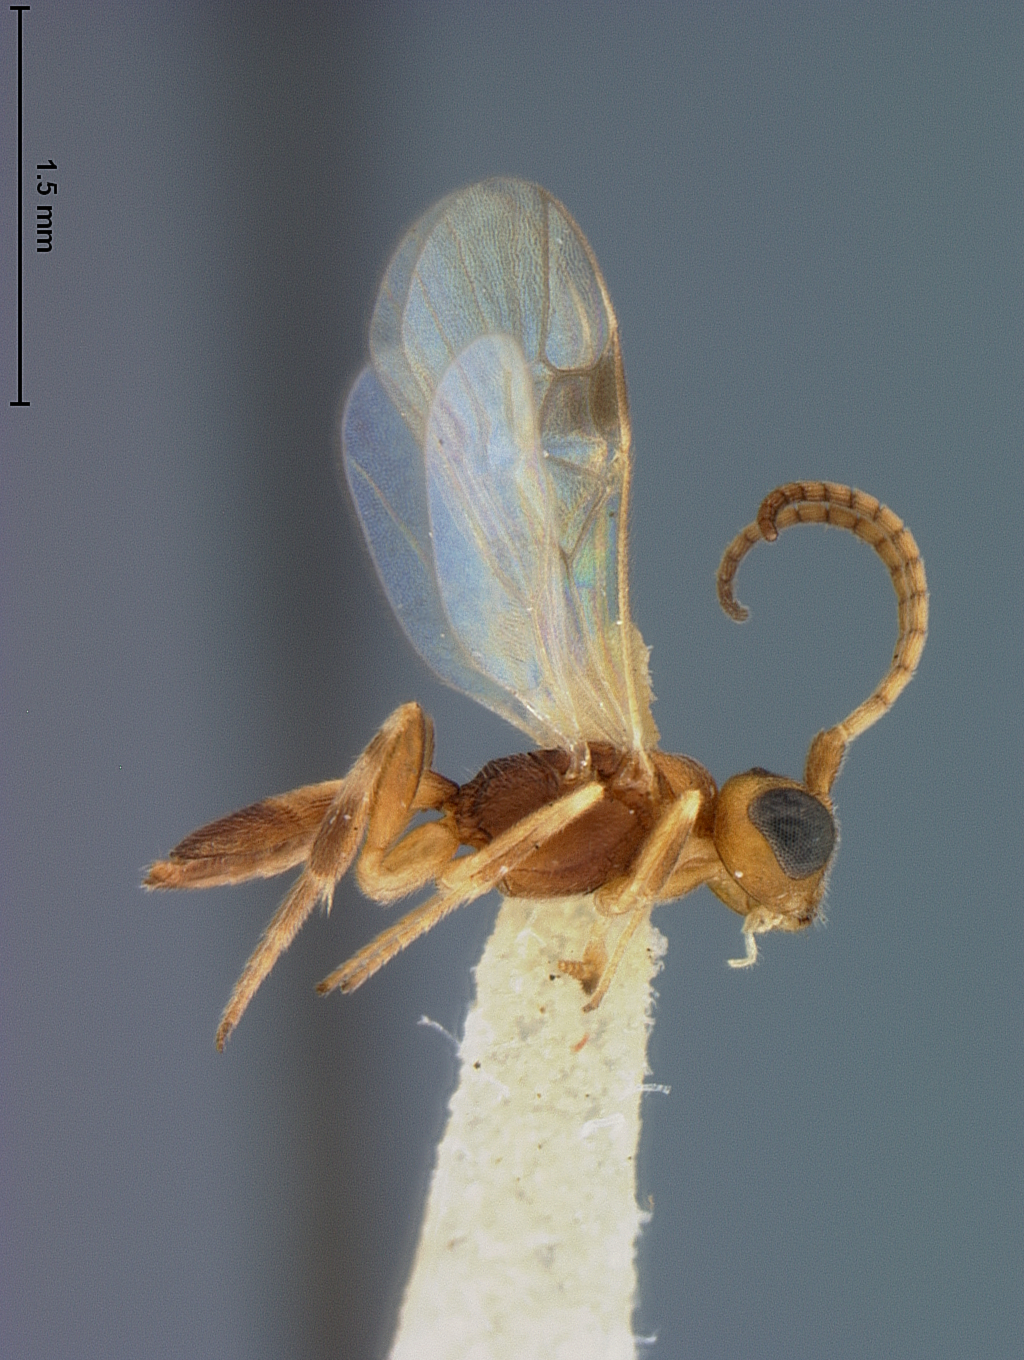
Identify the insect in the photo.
Phanerotoma rhyacioniae
